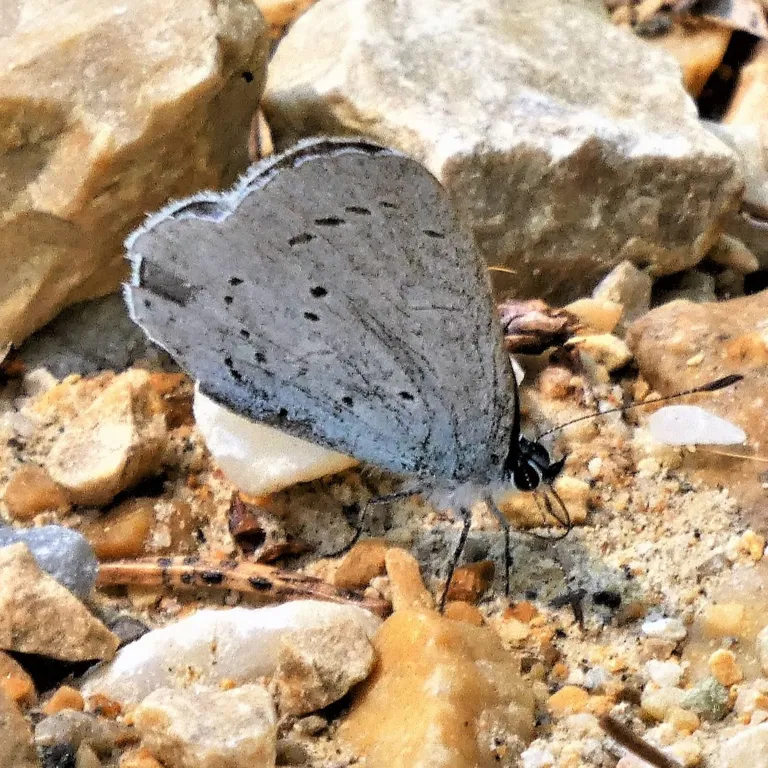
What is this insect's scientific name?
Celastrina argiolus
